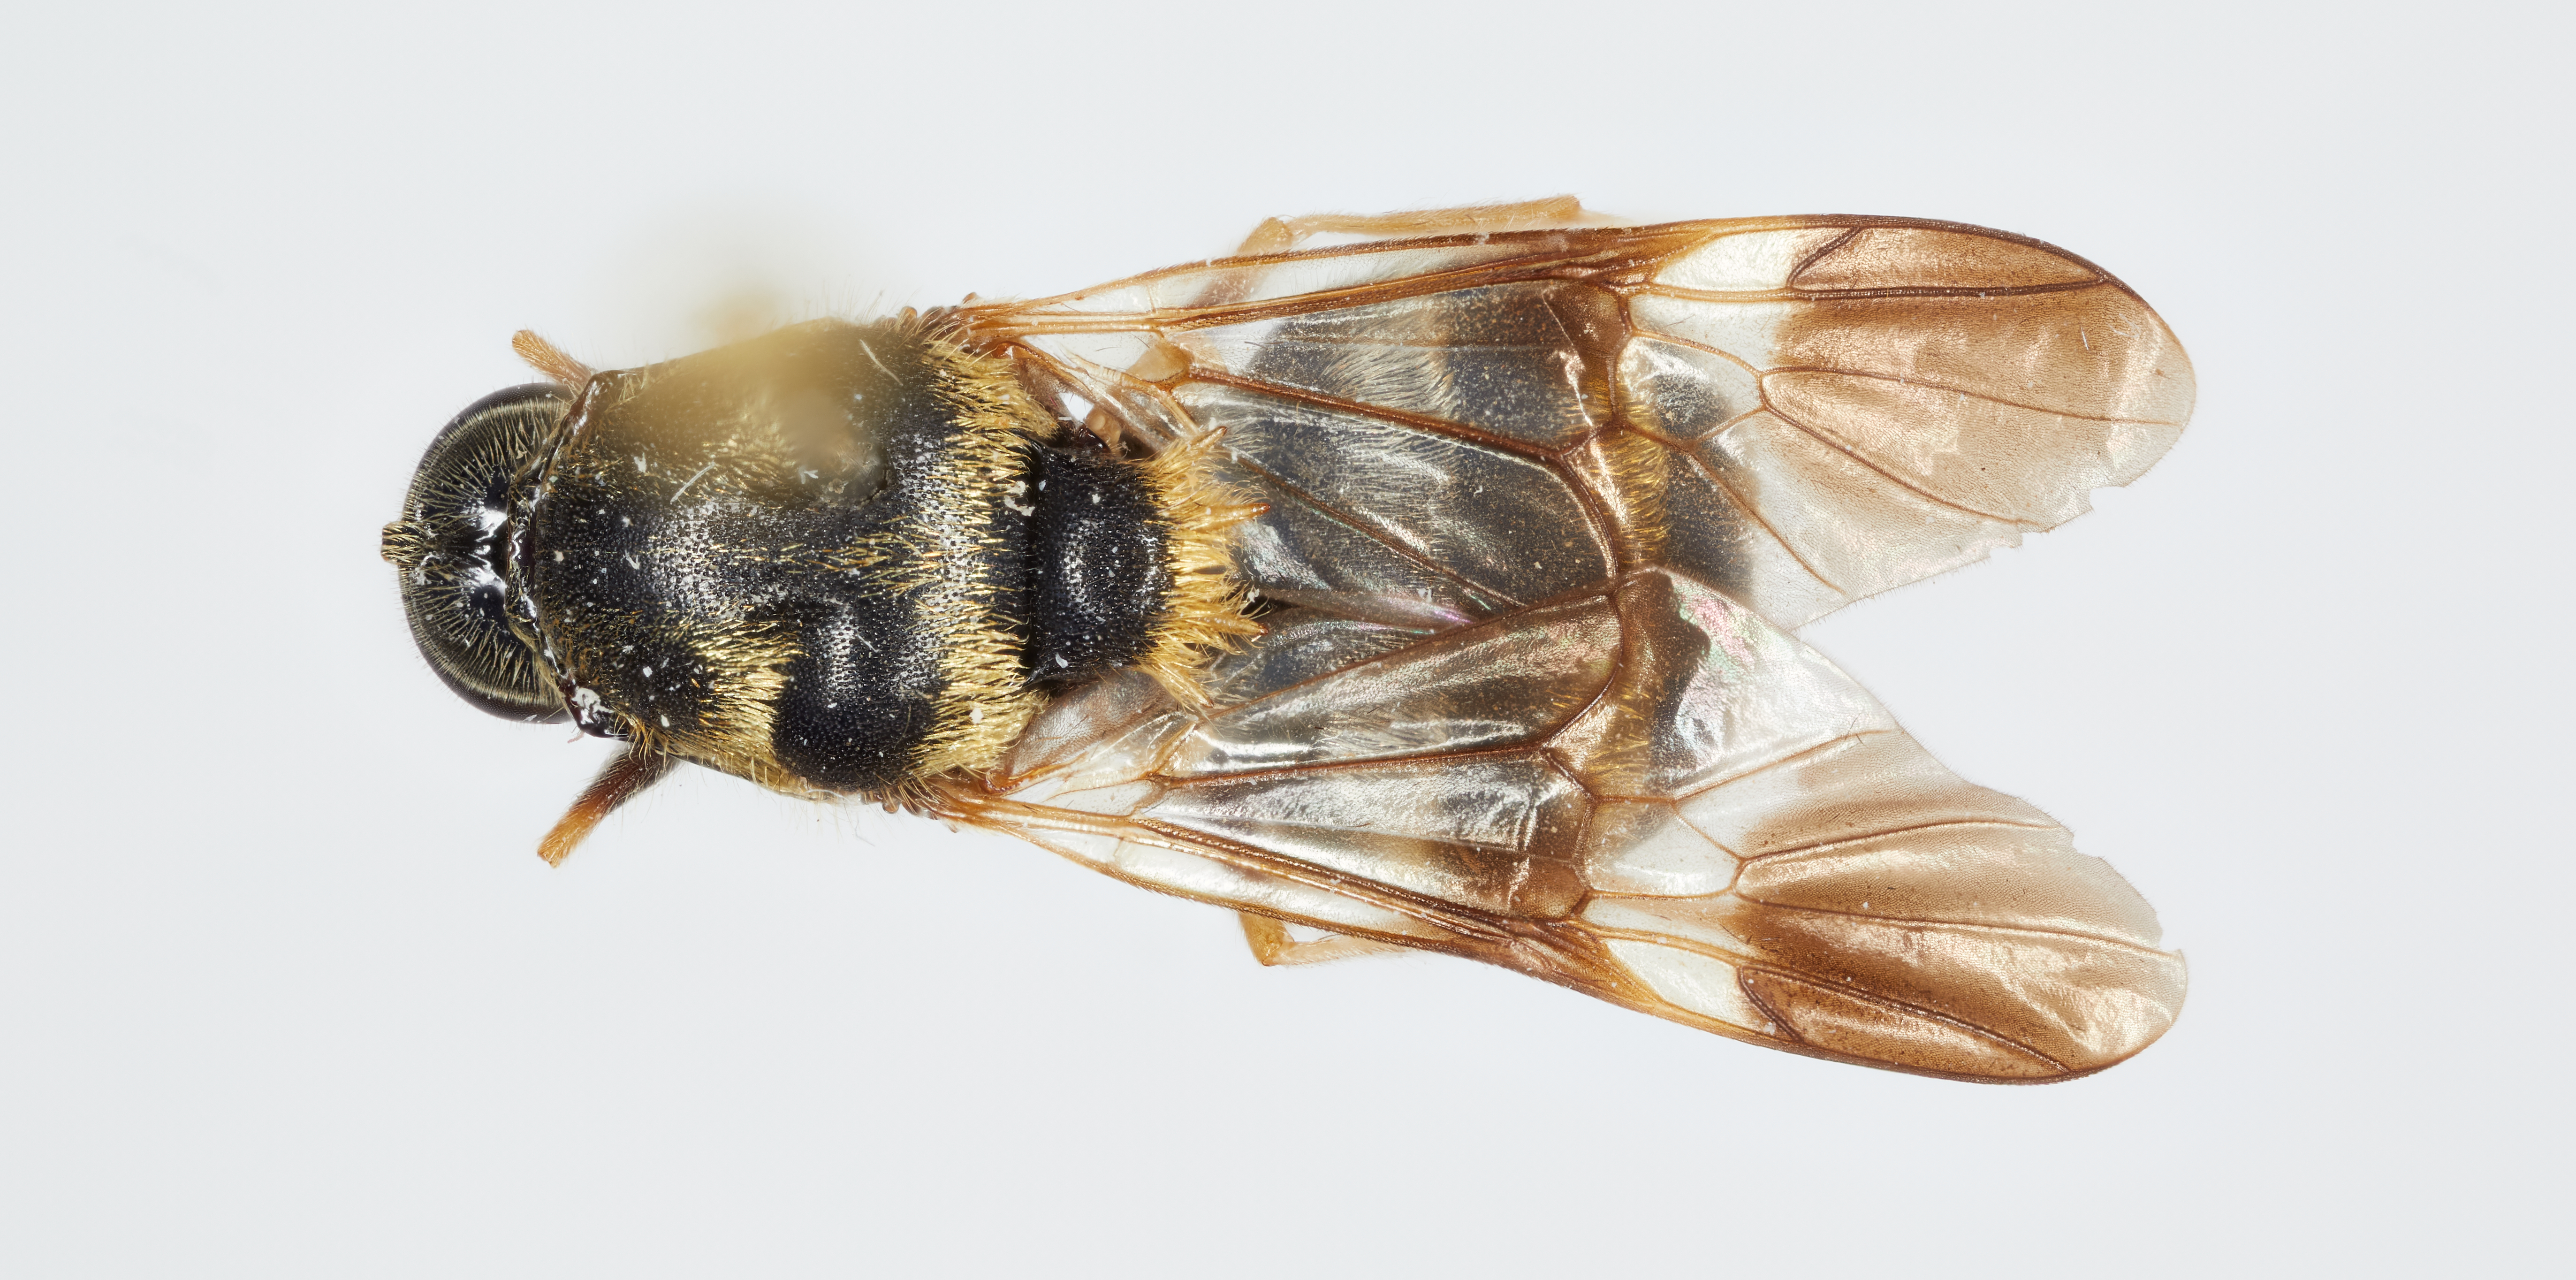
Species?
Culcua fasciata
